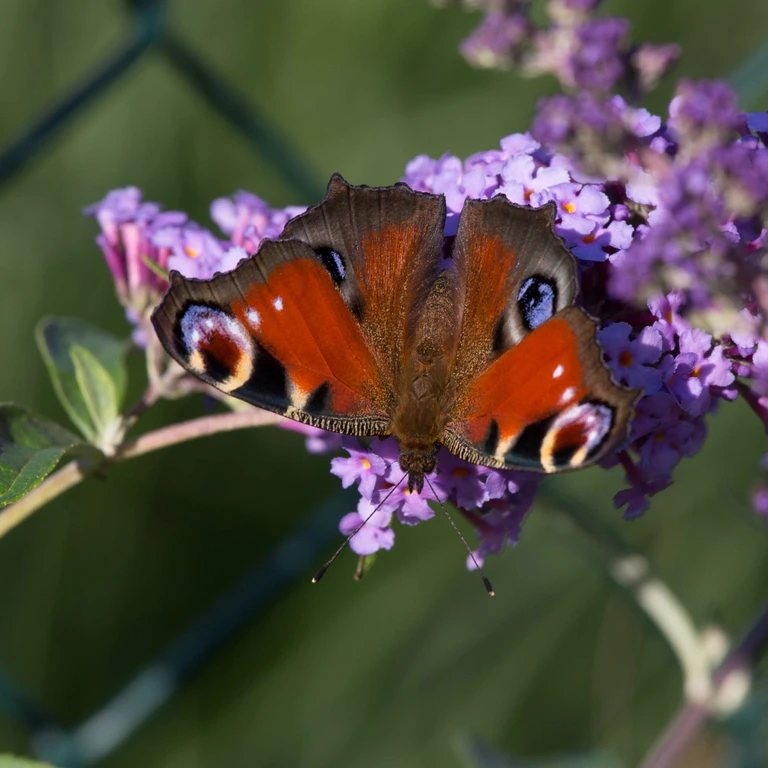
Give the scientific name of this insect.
Aglais io
